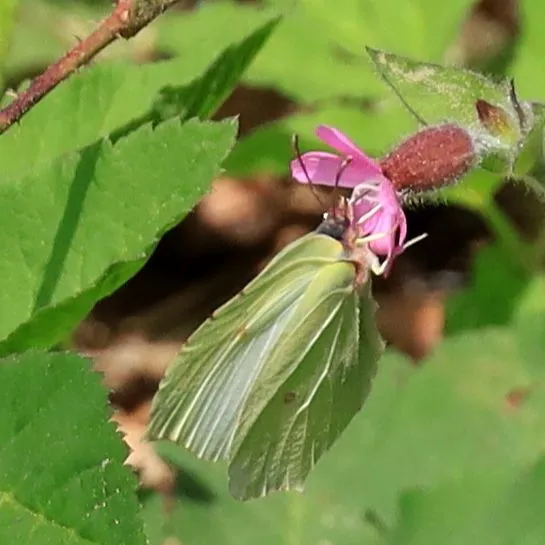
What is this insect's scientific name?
Gonepteryx rhamni
